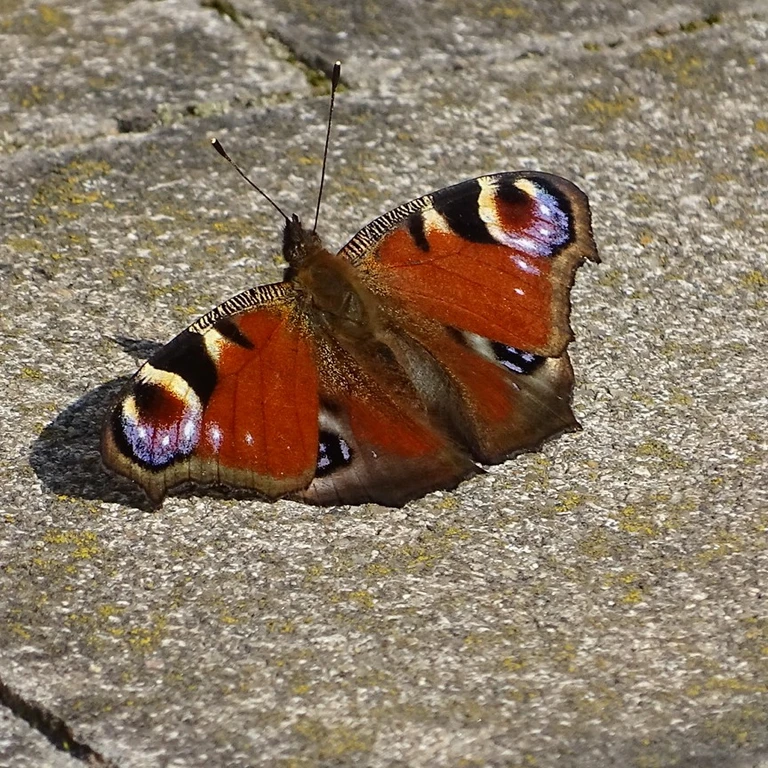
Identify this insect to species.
Aglais io
